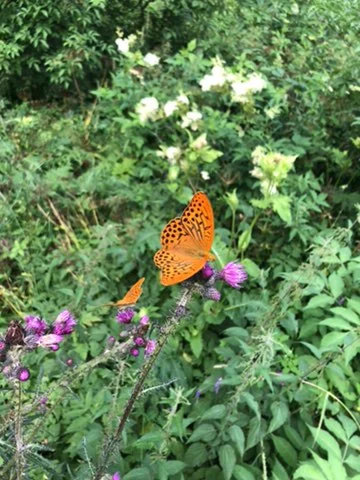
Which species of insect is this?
Argynnis paphia
